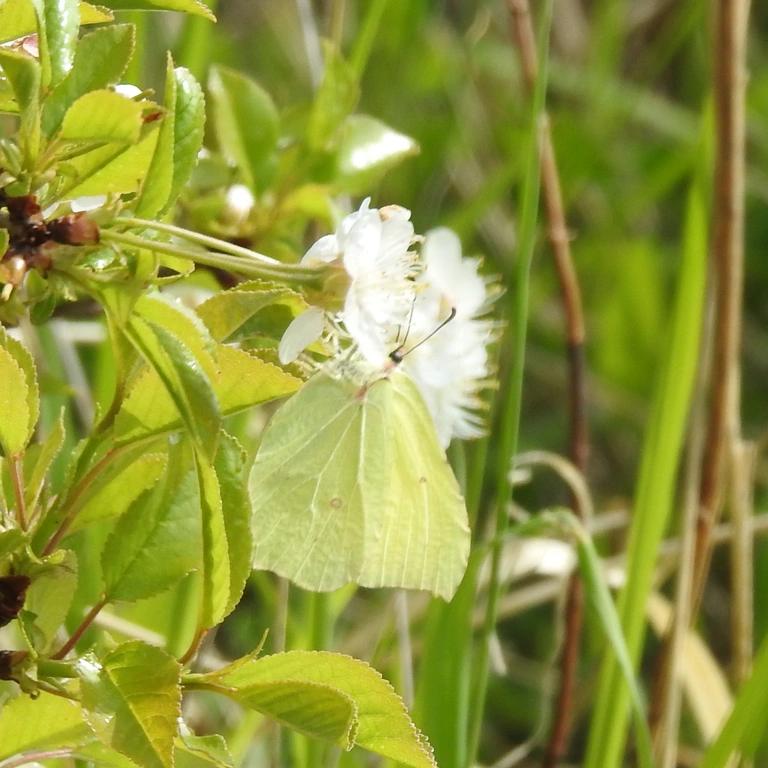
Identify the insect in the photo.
Gonepteryx rhamni
